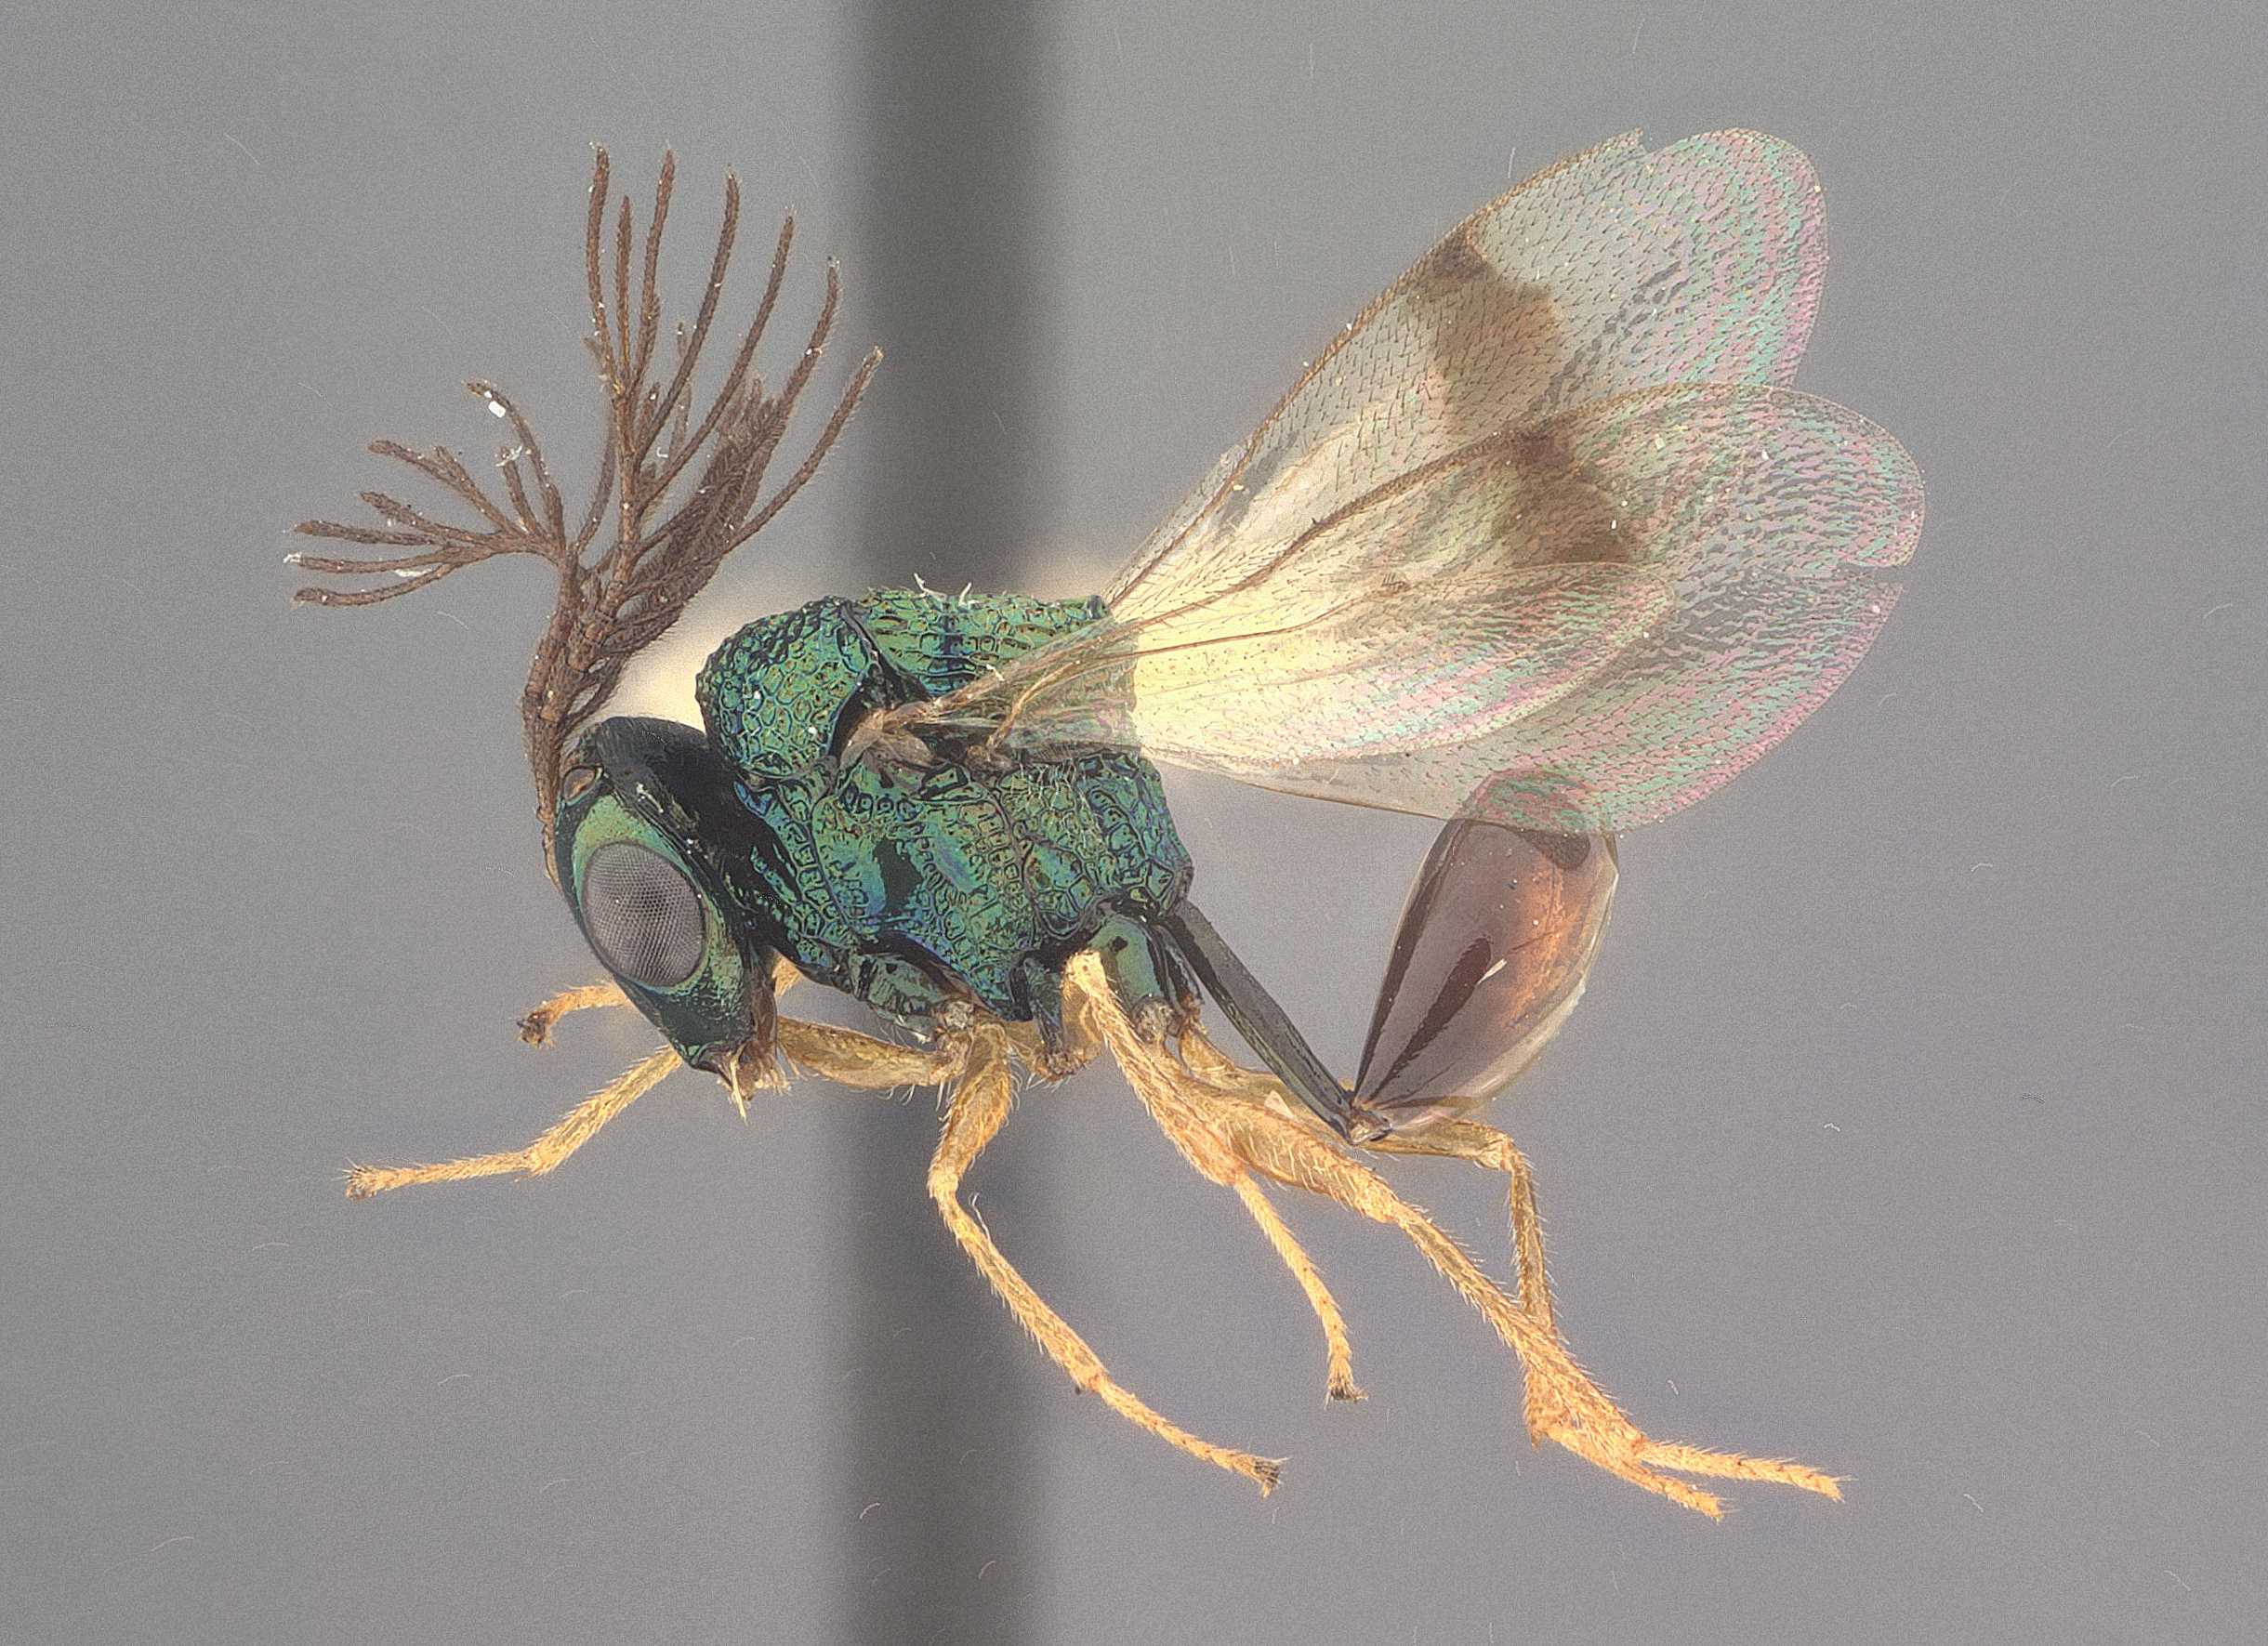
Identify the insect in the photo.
Parachalcura maculata
